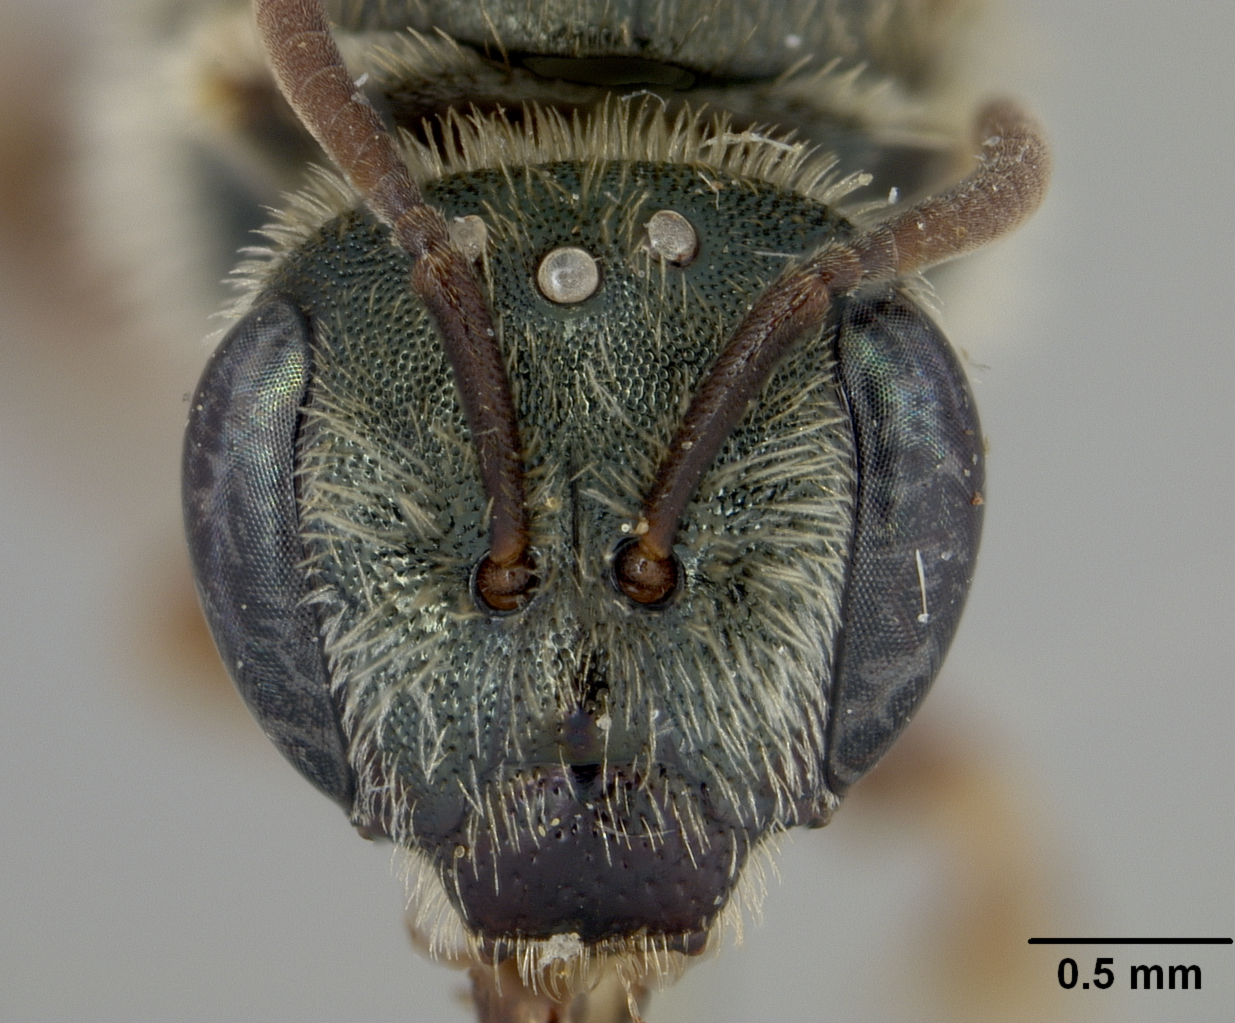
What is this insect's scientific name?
Halictus arapahonum
